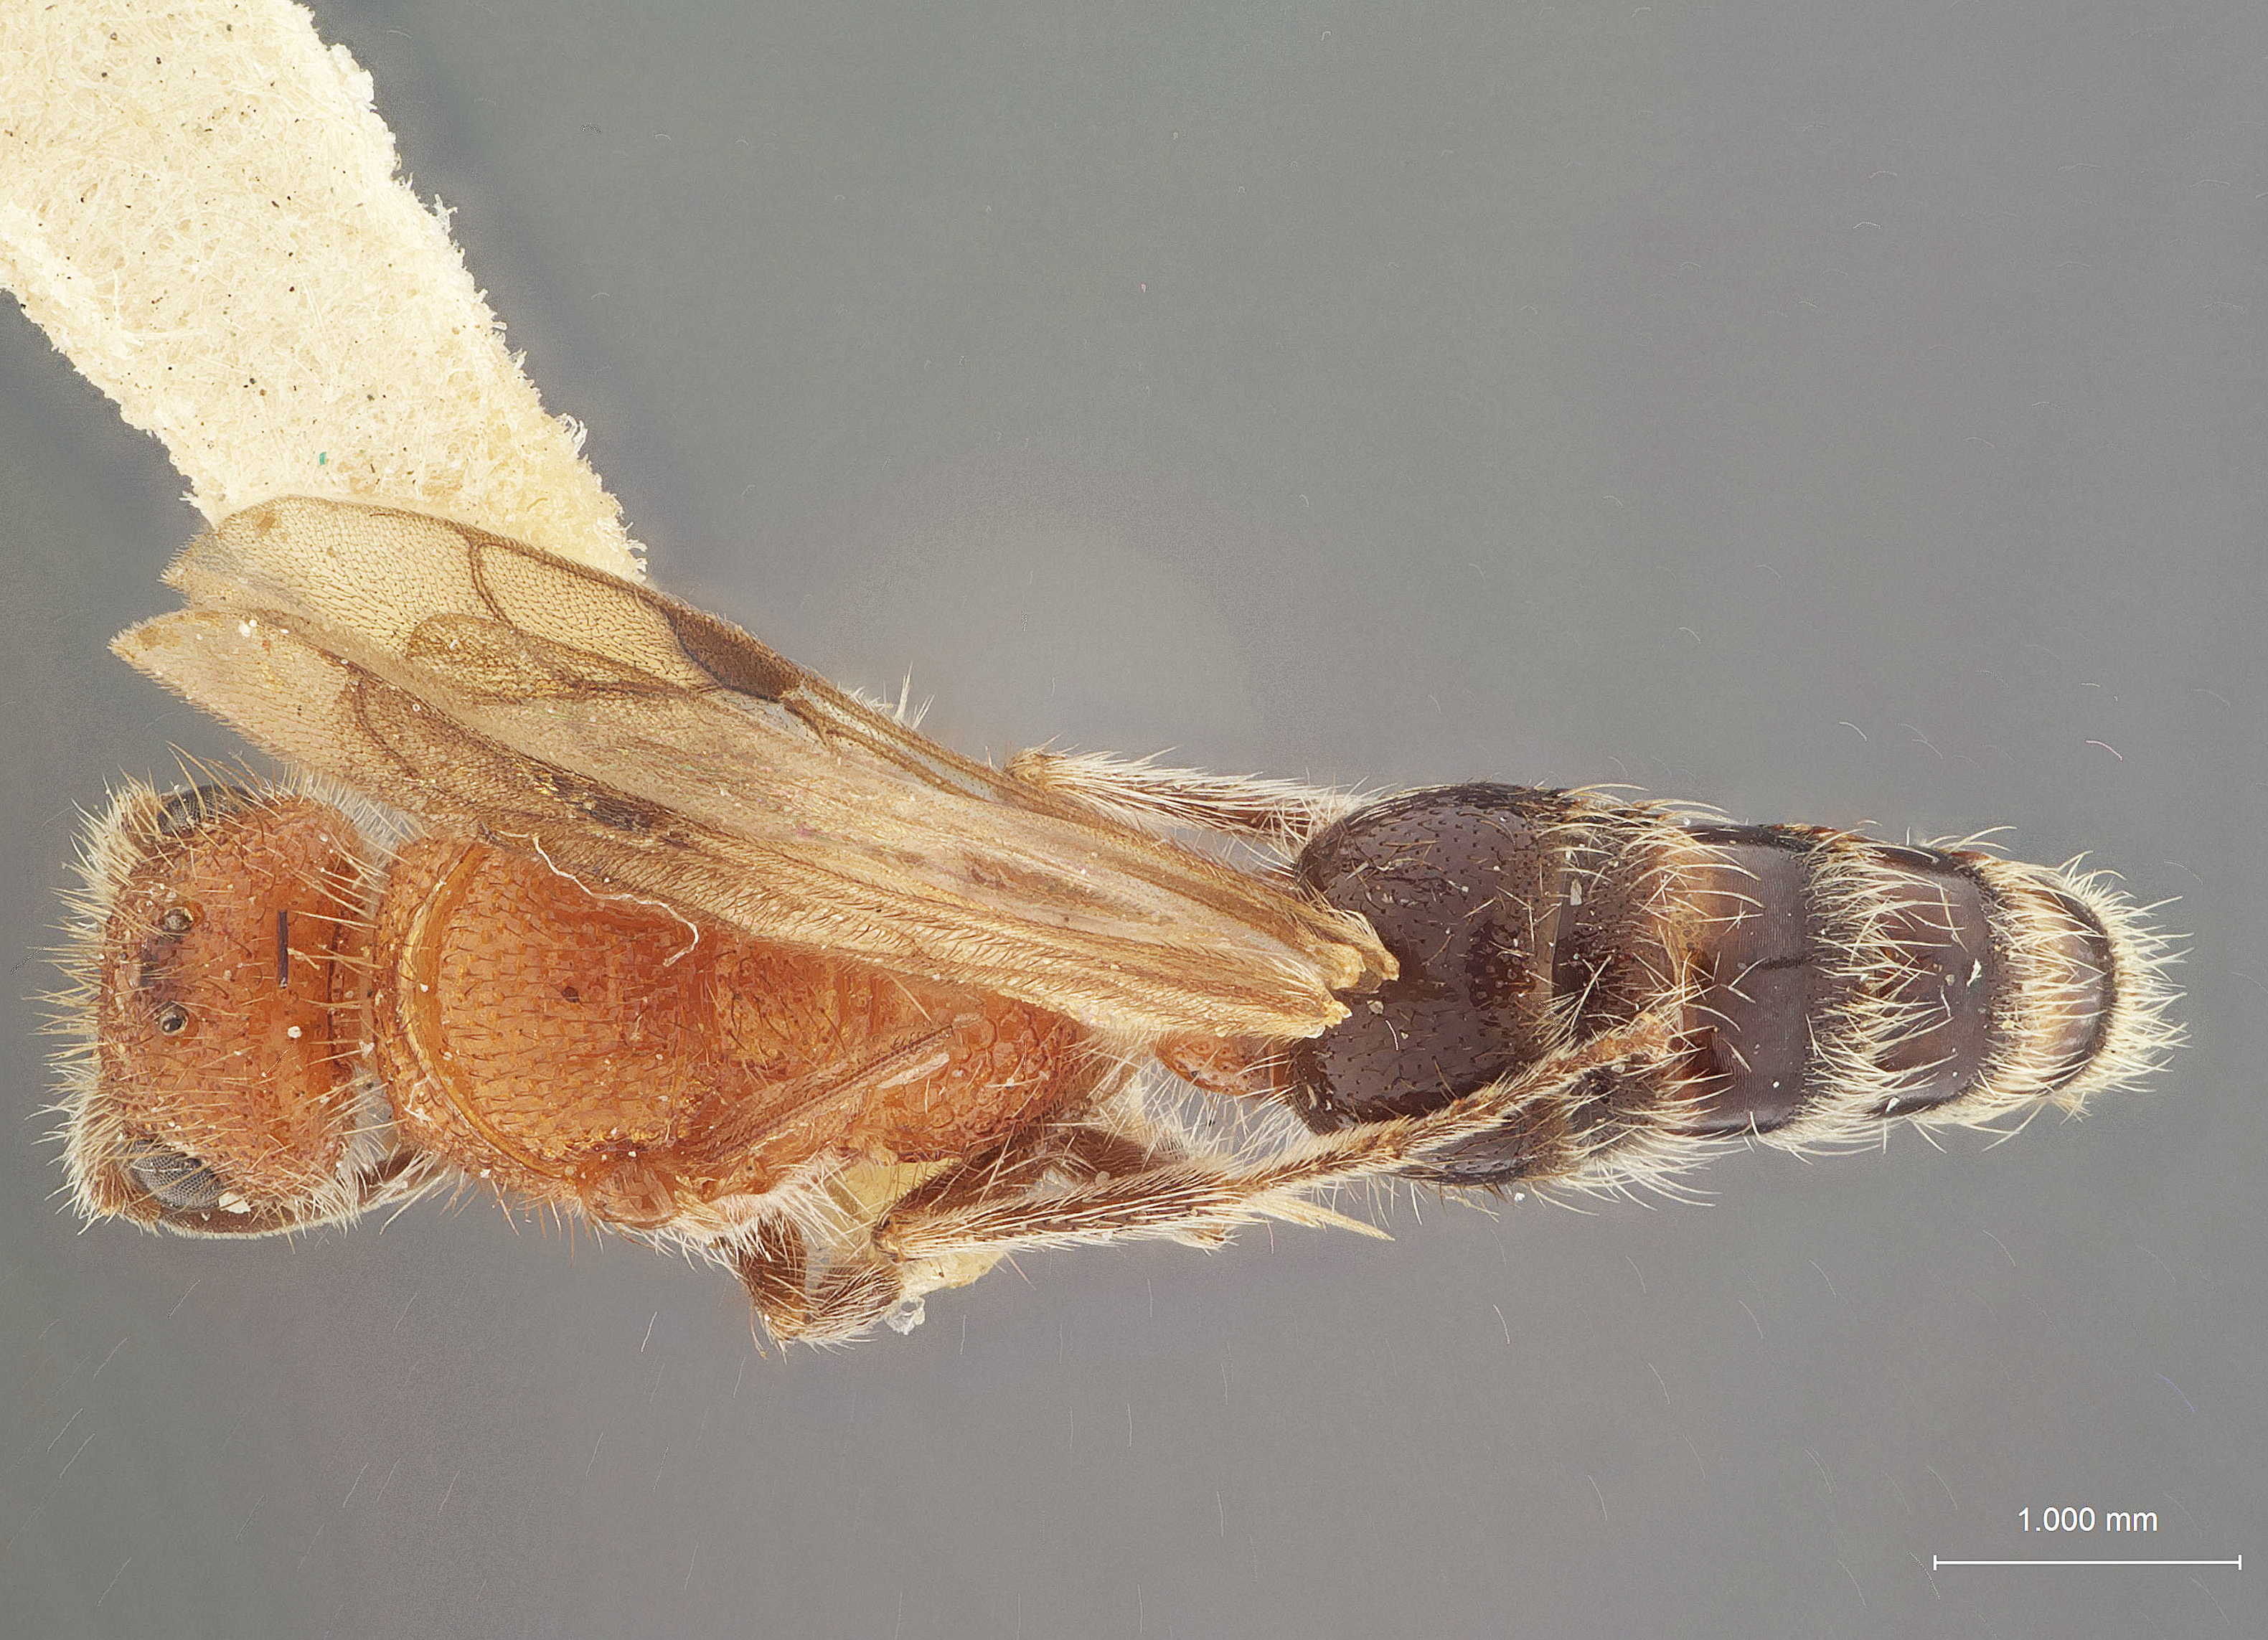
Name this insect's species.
Photomorphus johnsoni
